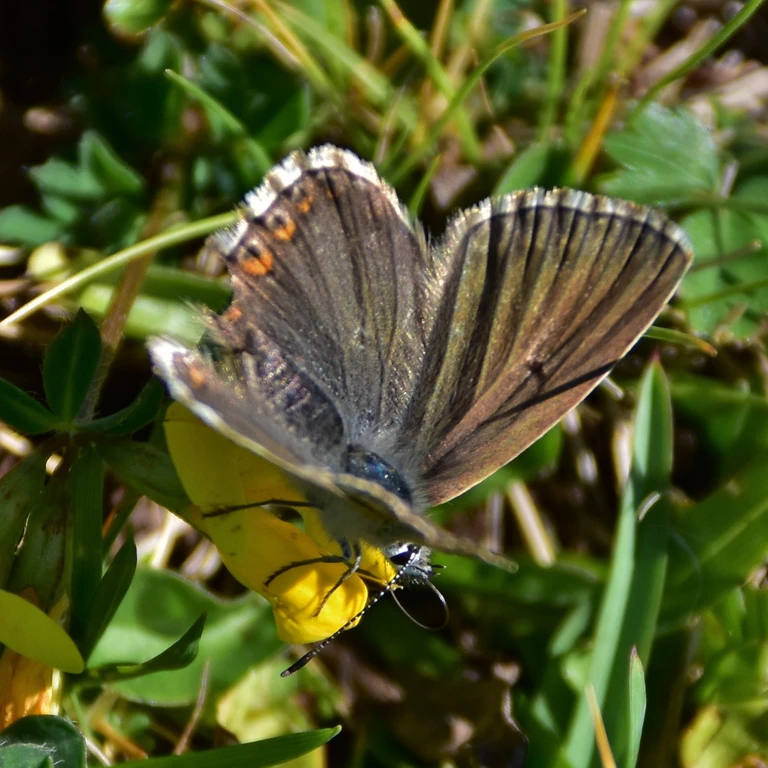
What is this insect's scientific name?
Lysandra coridon
